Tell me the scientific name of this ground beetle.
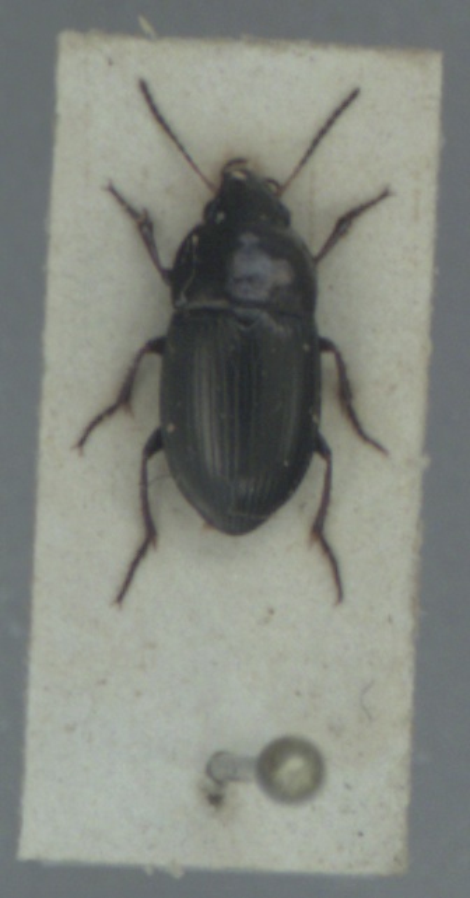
Amara convexior
